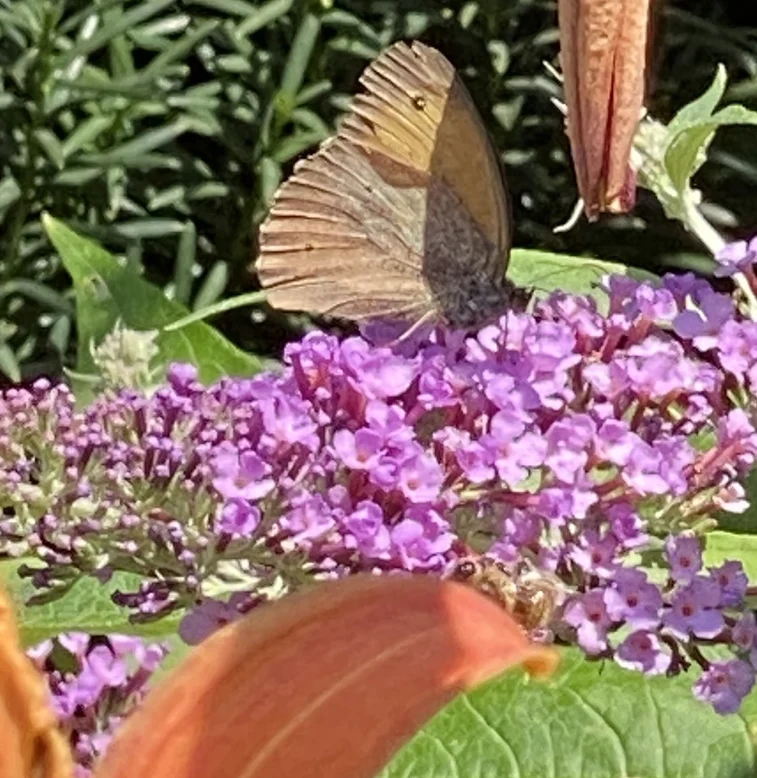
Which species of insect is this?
Maniola jurtina
